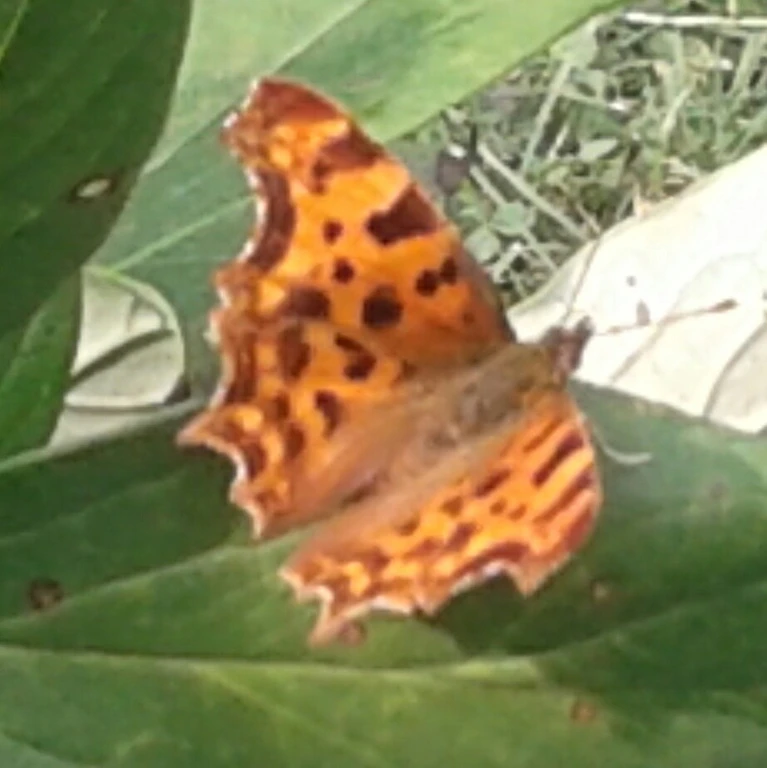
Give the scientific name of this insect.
Polygonia c-album
